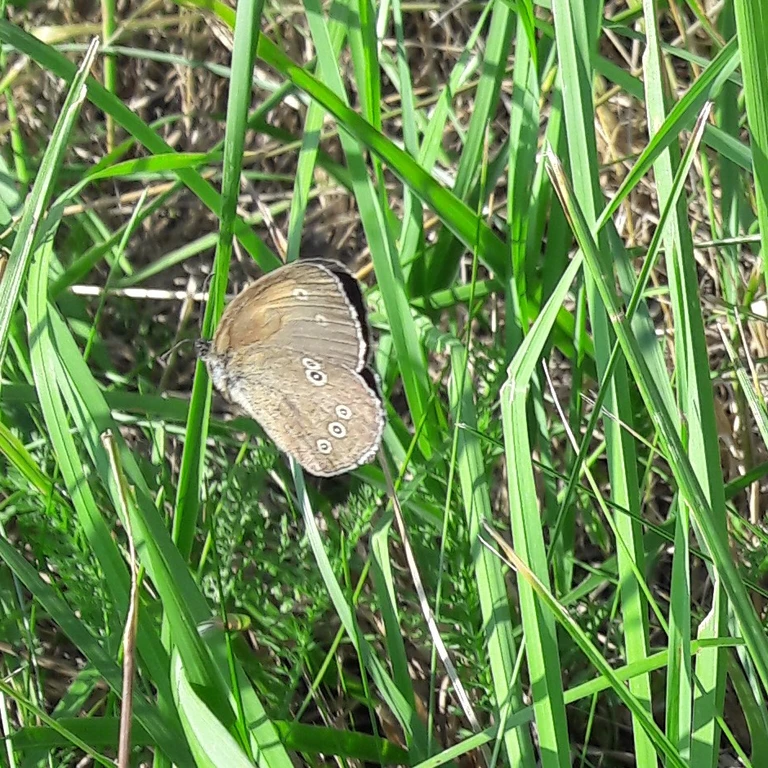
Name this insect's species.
Aphantopus hyperantus
